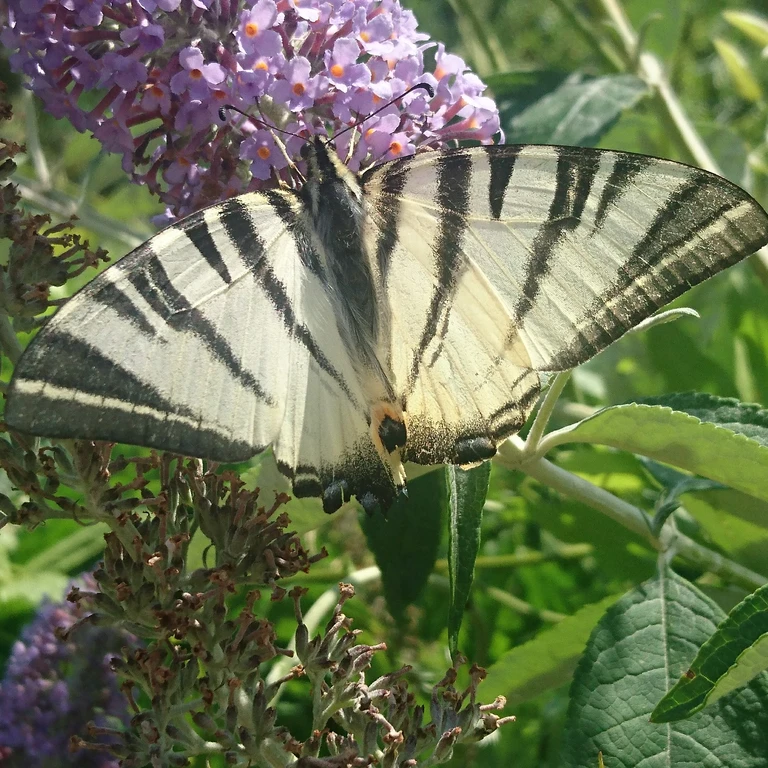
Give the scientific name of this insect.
Iphiclides podalirius
